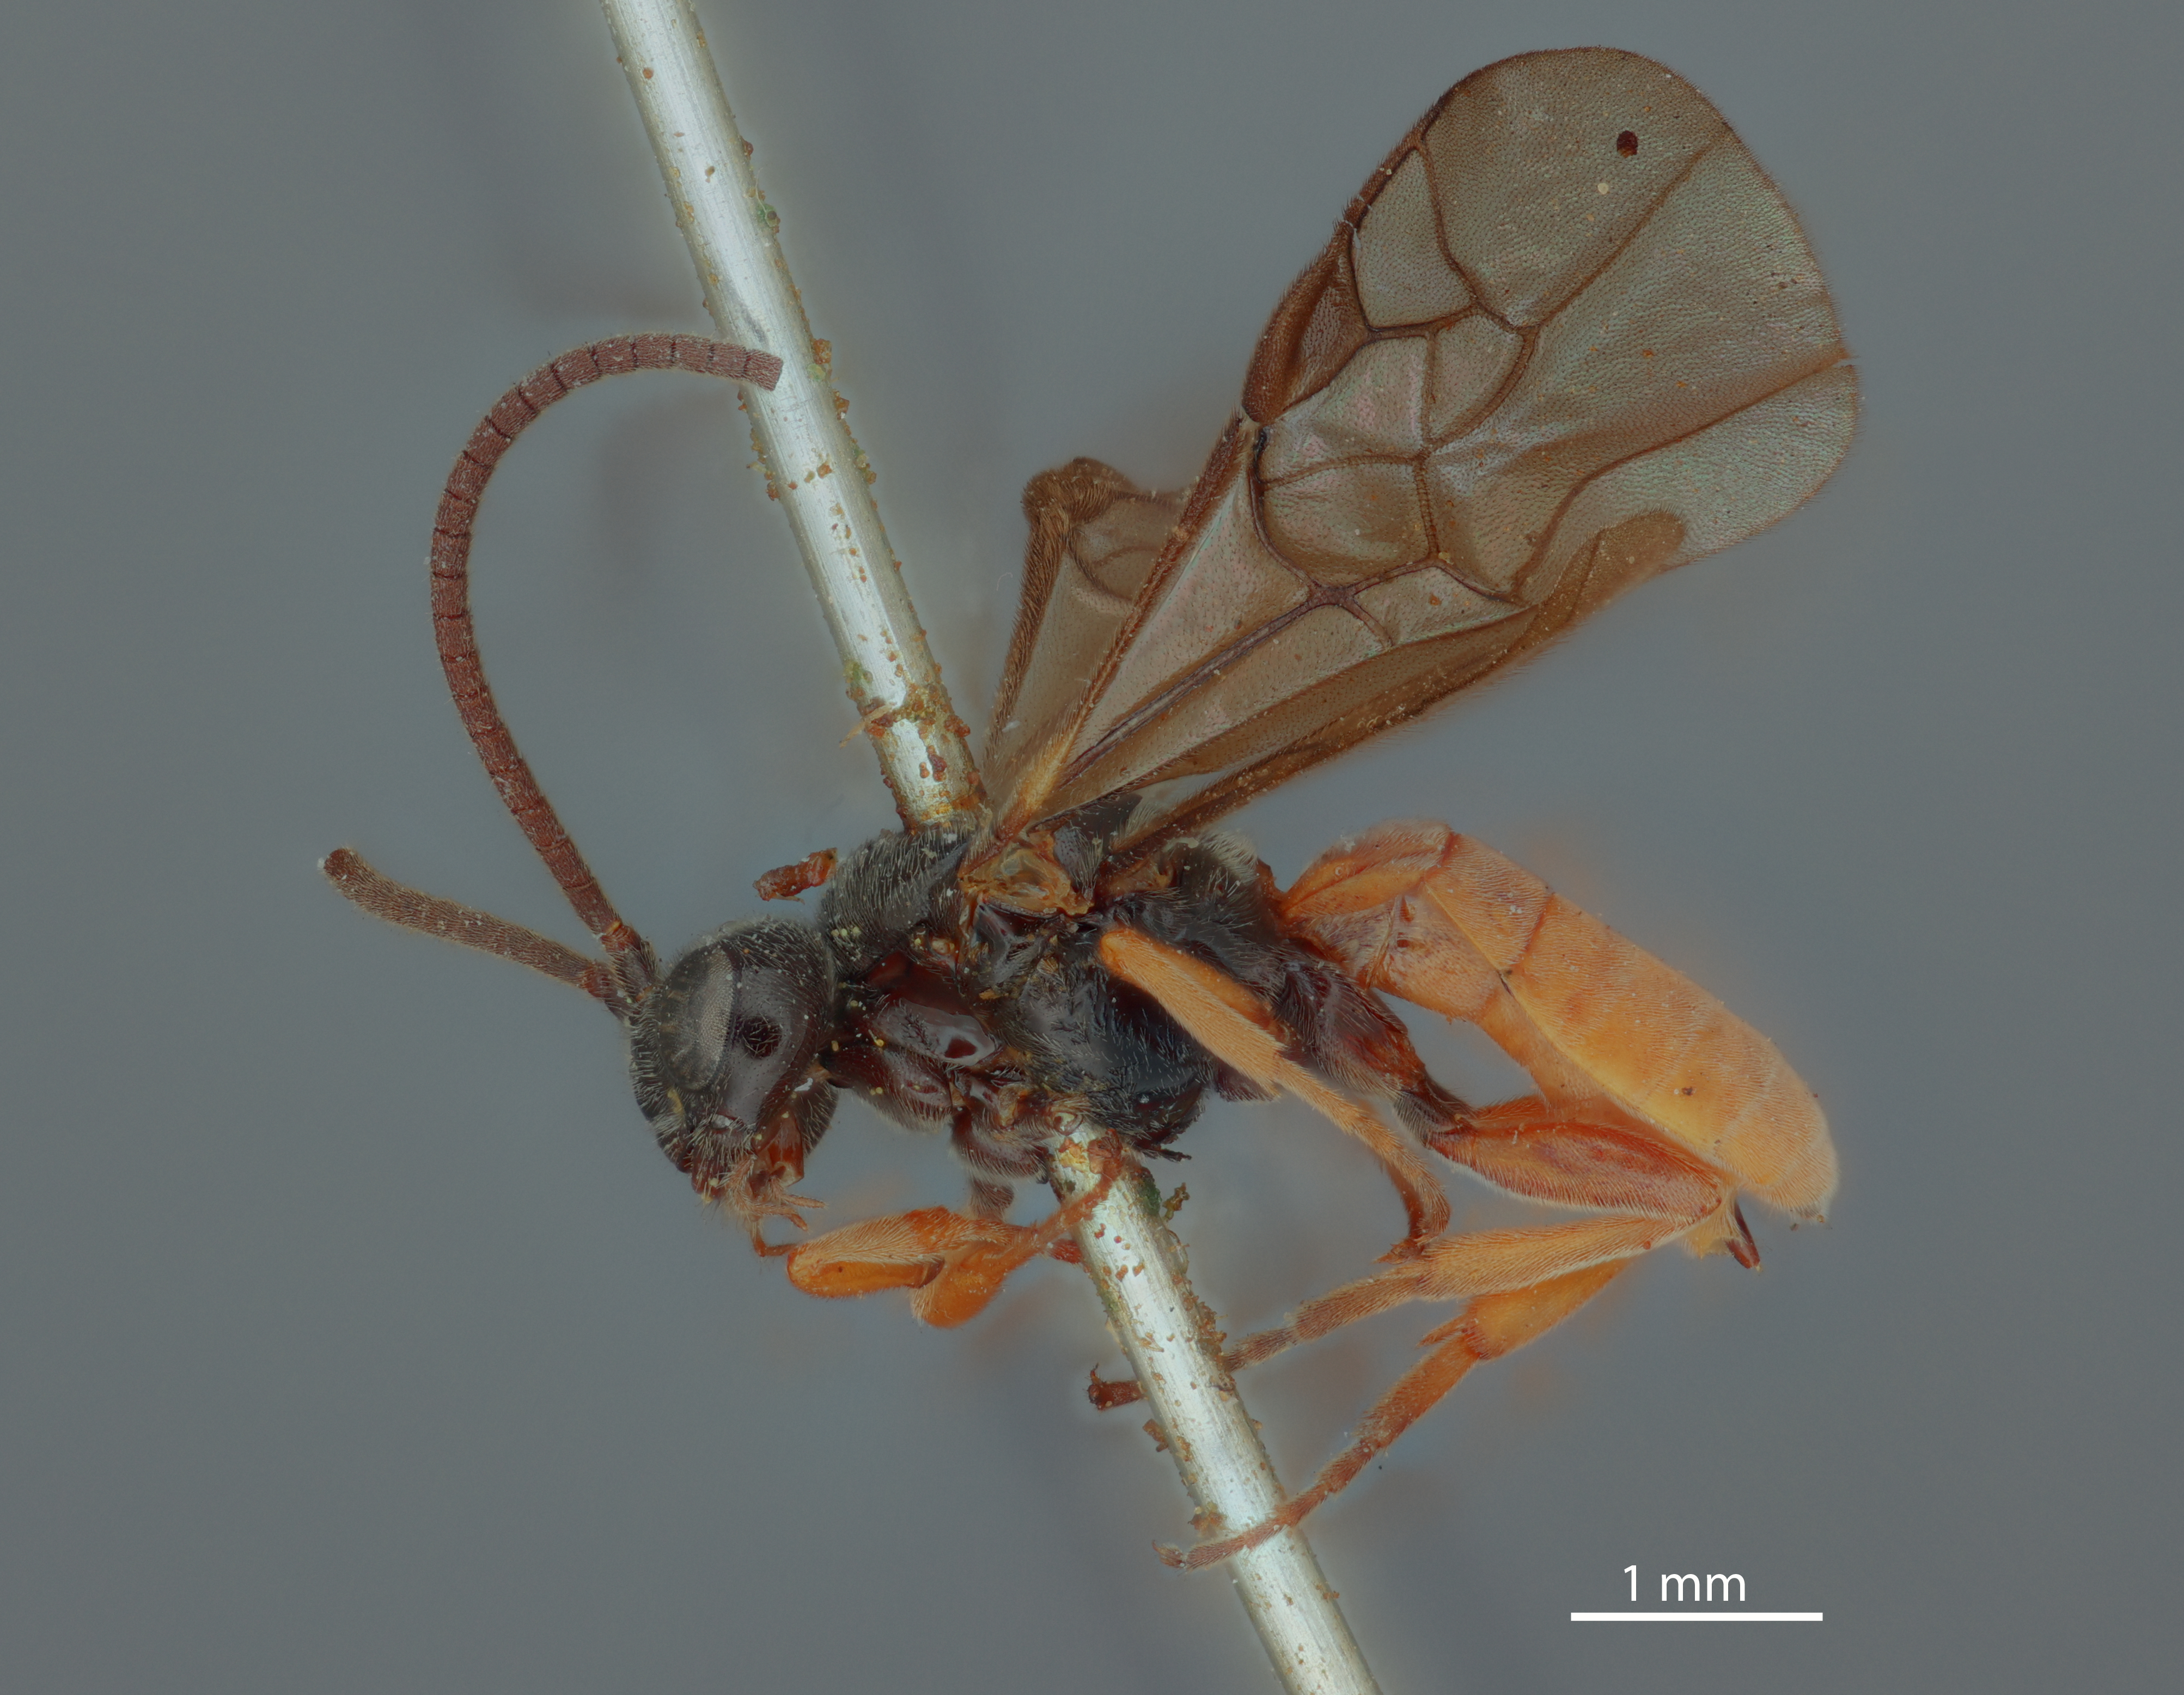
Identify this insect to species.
Ichneutes abdominalis
